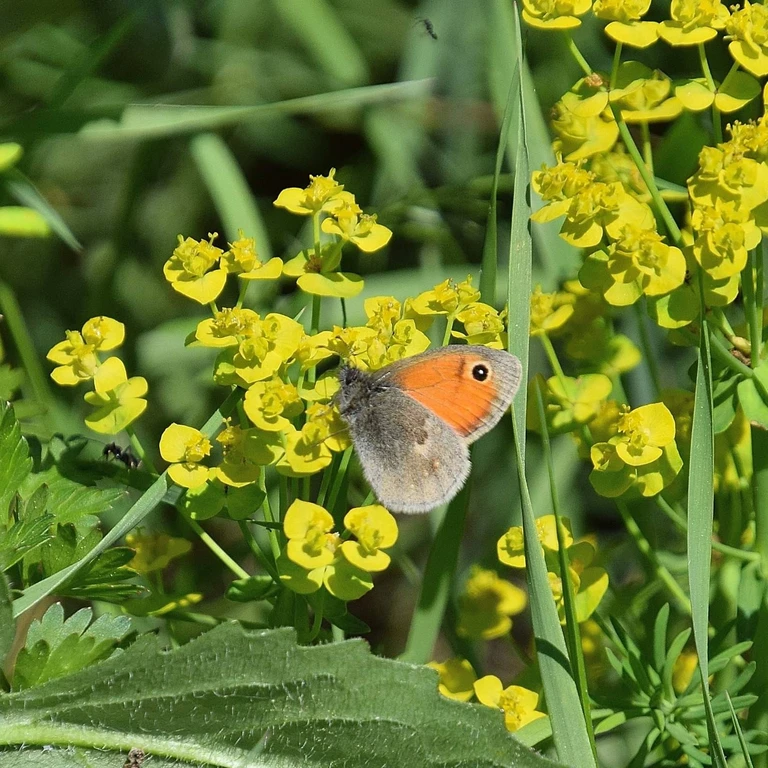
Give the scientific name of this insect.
Coenonympha pamphilus
